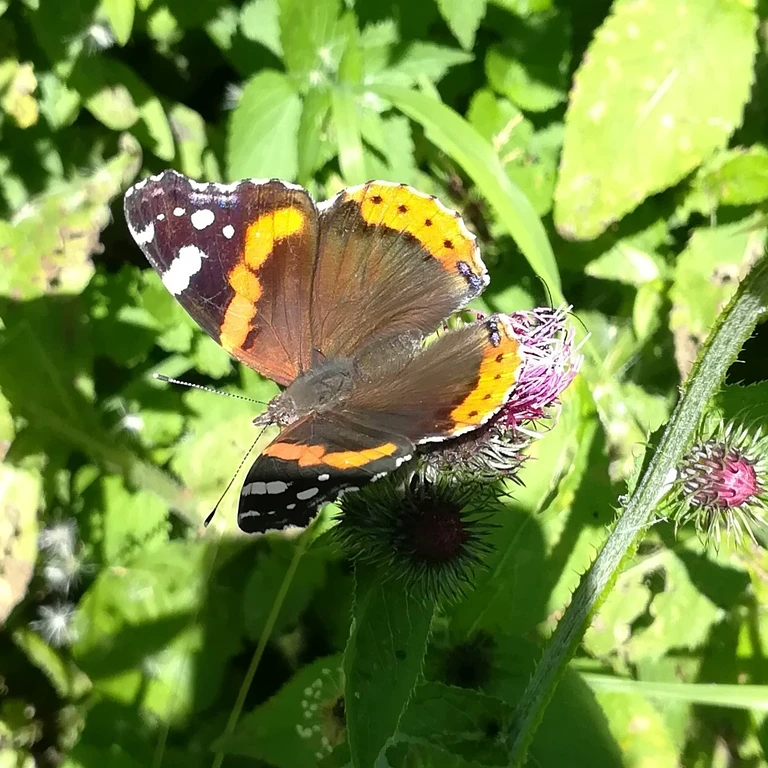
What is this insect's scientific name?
Vanessa atalanta
